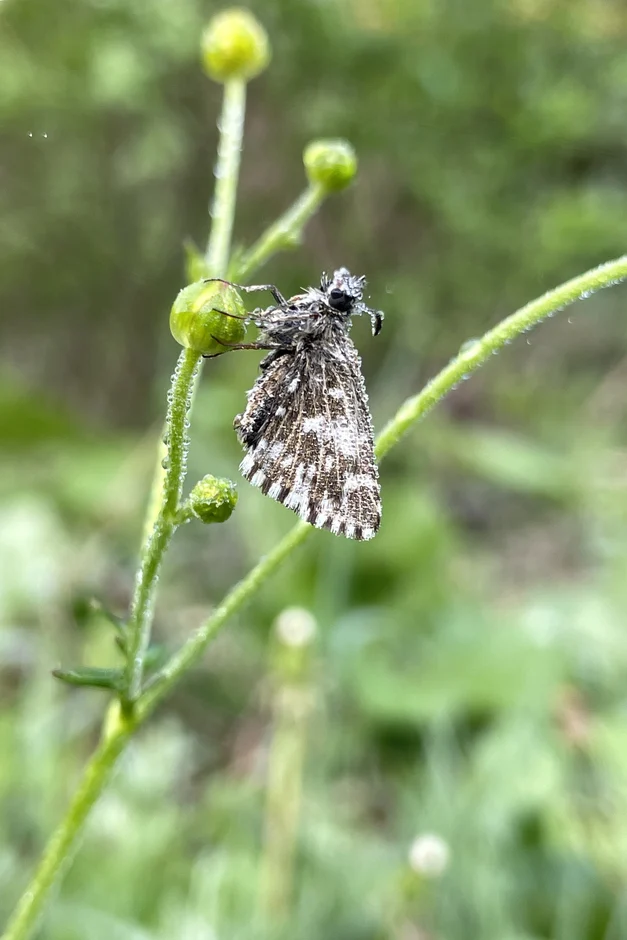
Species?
Pyrgus malvae
